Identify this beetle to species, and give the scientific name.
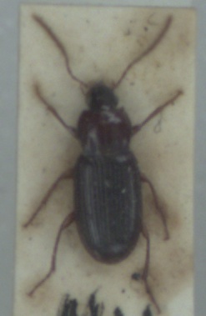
Pedius longicollis
